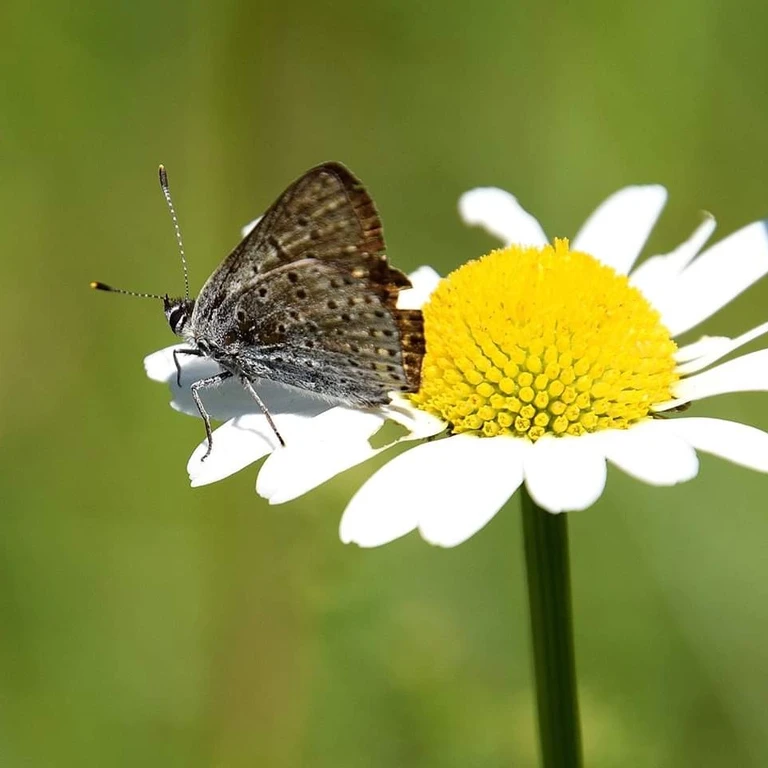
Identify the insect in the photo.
Lycaena tityrus (also Loweia tityrus)
